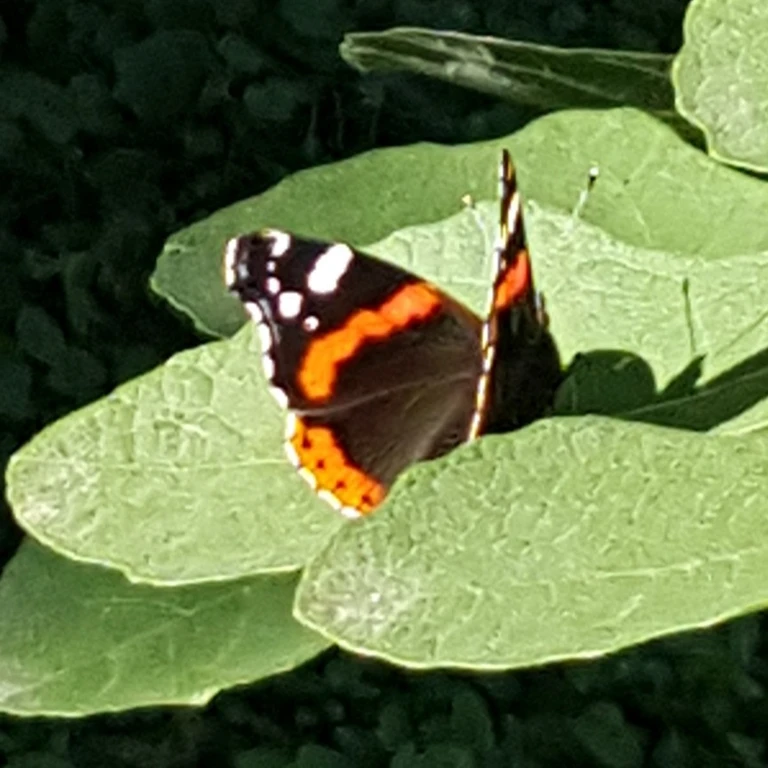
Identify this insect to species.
Vanessa atalanta
